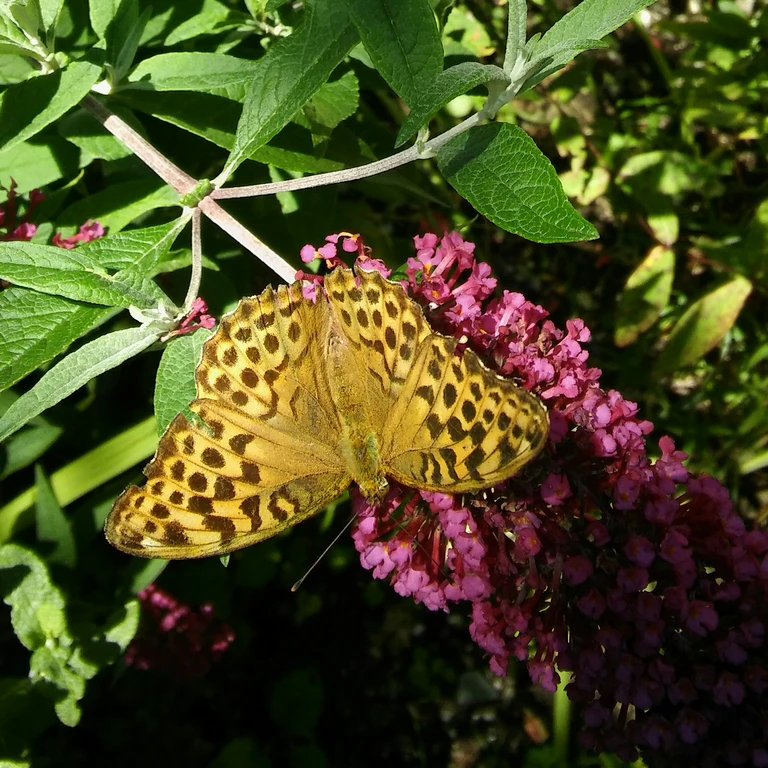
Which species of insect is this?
Argynnis paphia
